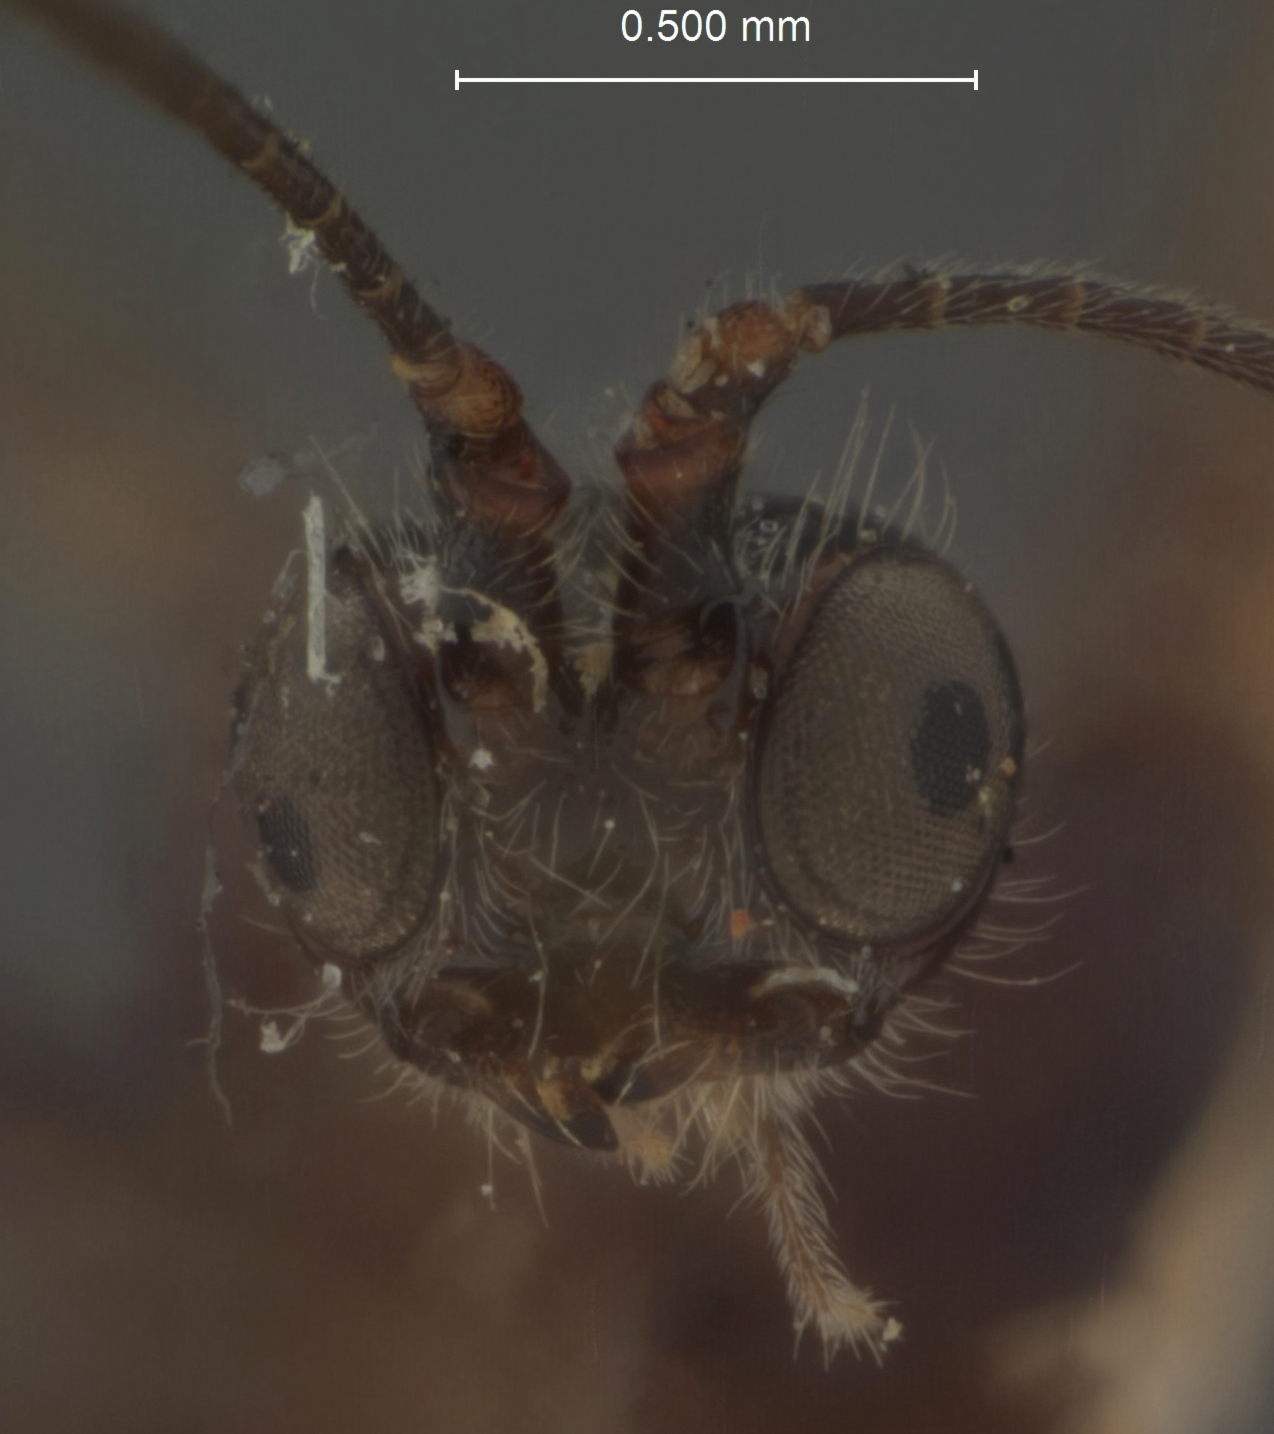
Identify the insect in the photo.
Atanycolidea apicalis
